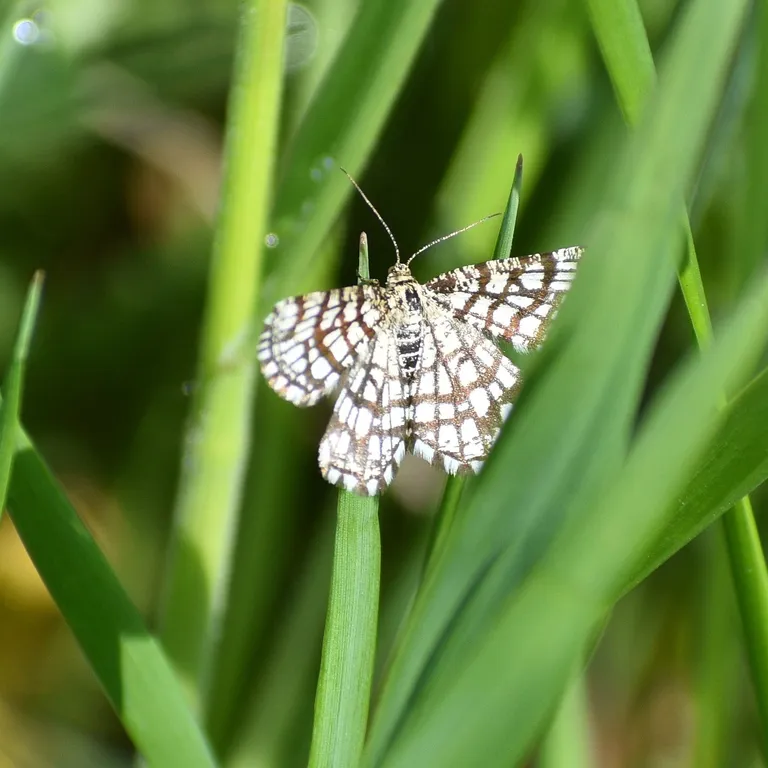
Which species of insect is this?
Chiasmia clathrata
